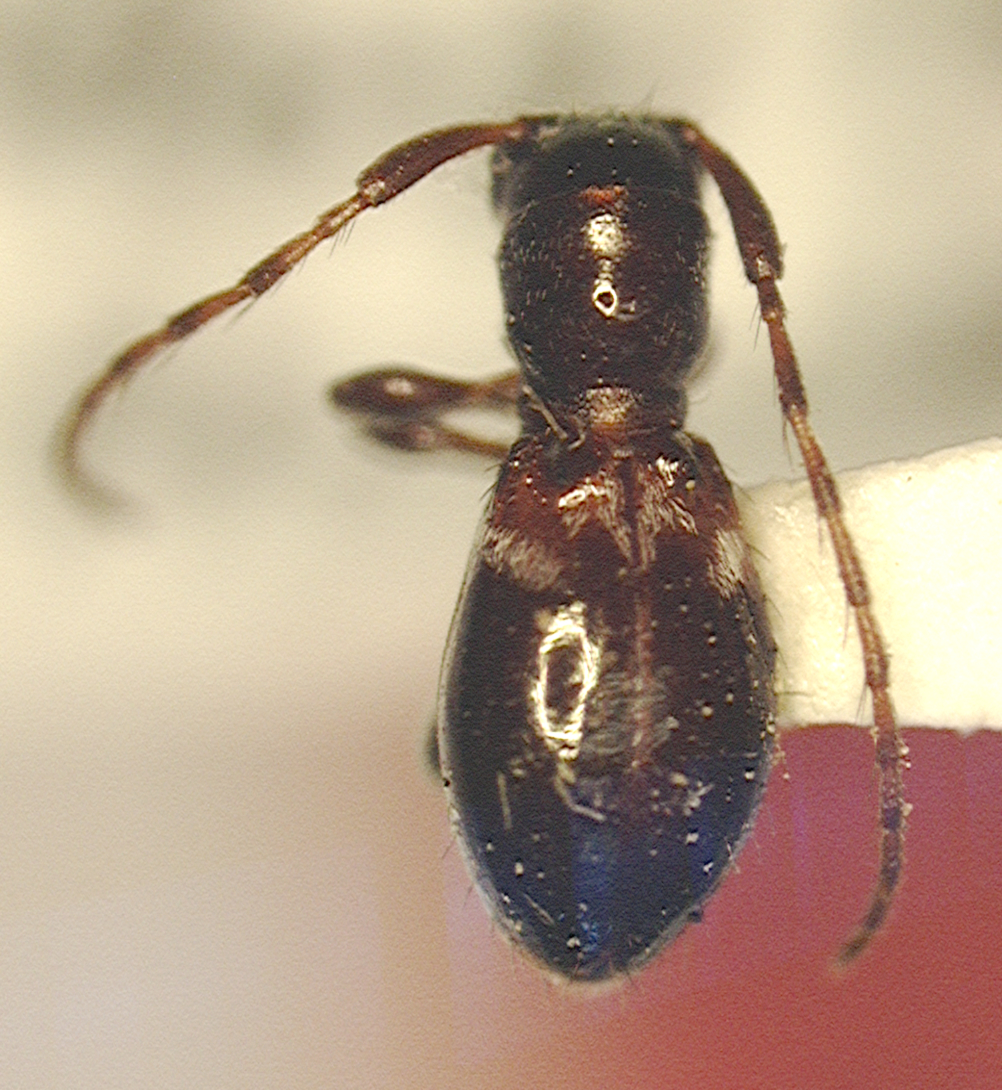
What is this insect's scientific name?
Cyrtinus beckeri
